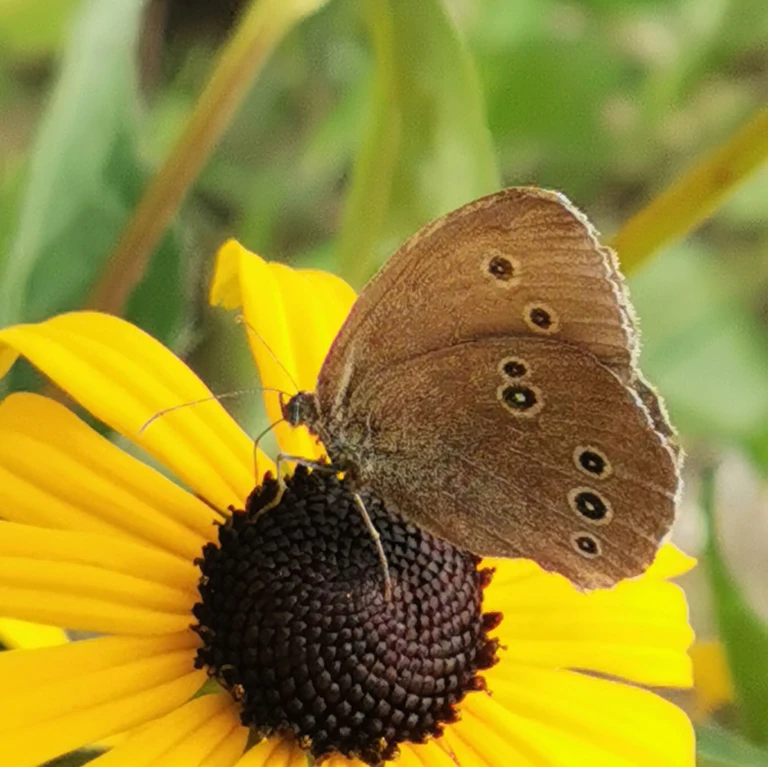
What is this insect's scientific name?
Aphantopus hyperantus
